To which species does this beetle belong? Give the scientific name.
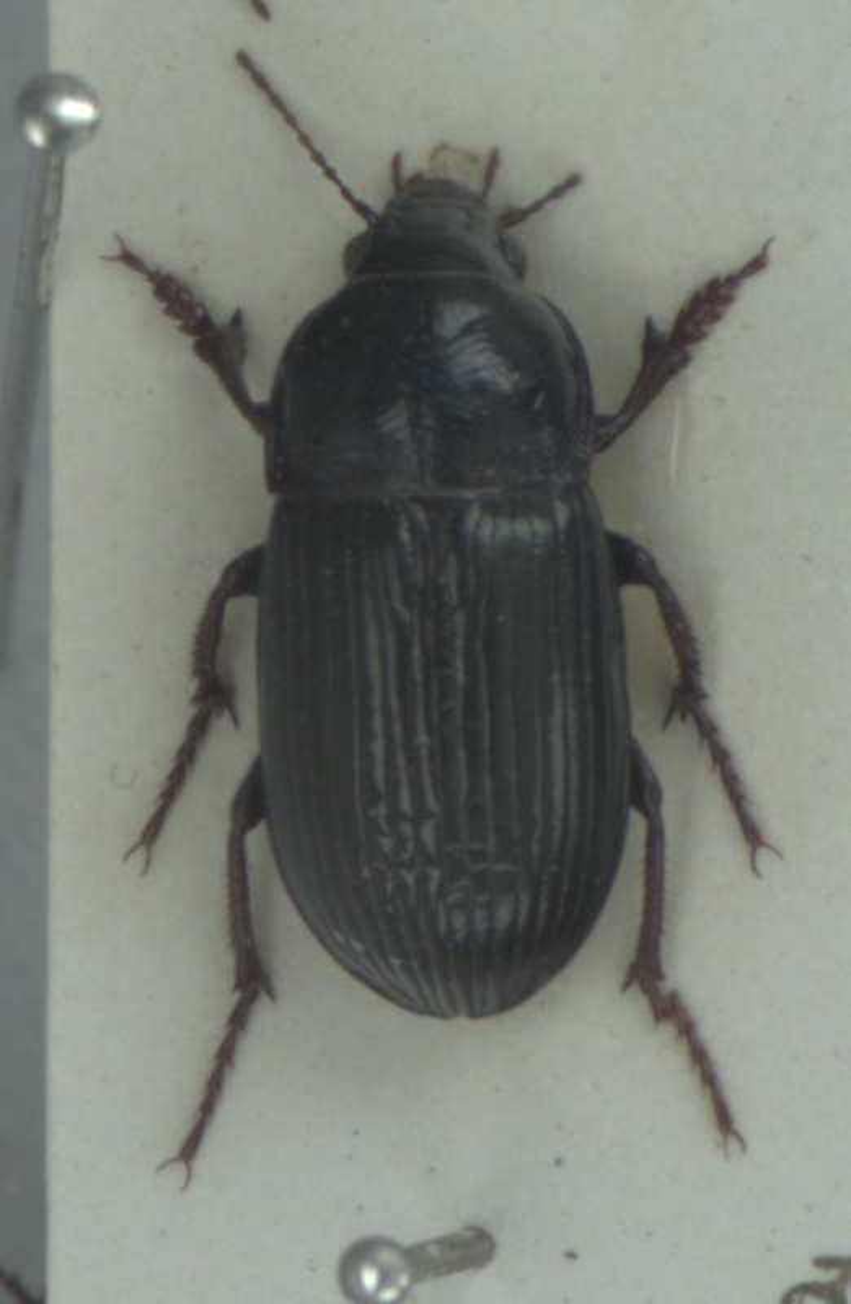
Zabrus tenebrioides
